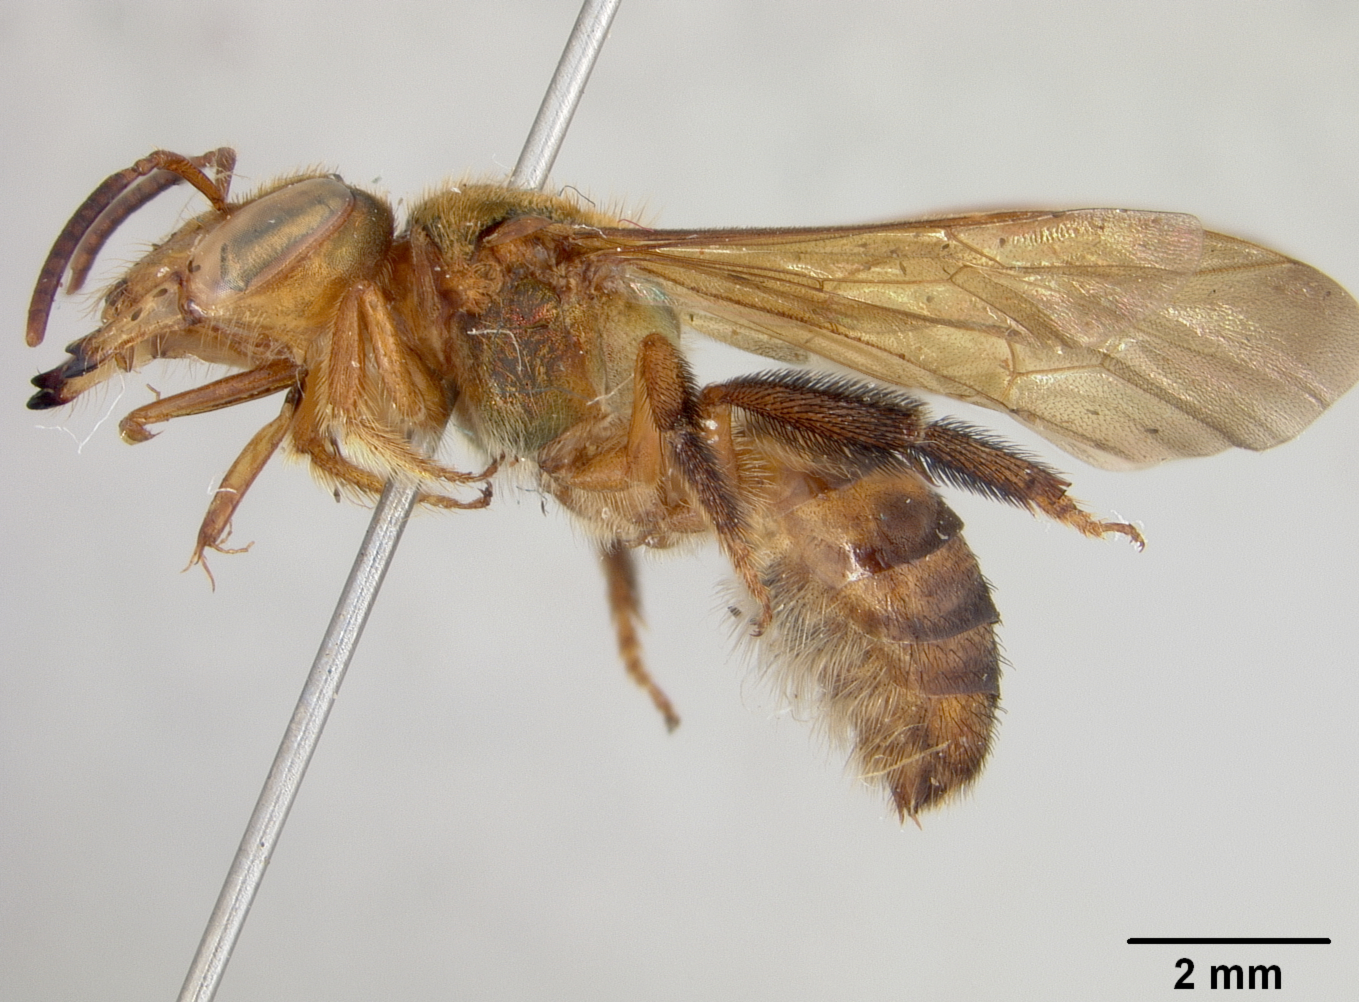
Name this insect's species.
Xenochlora chalkeos
